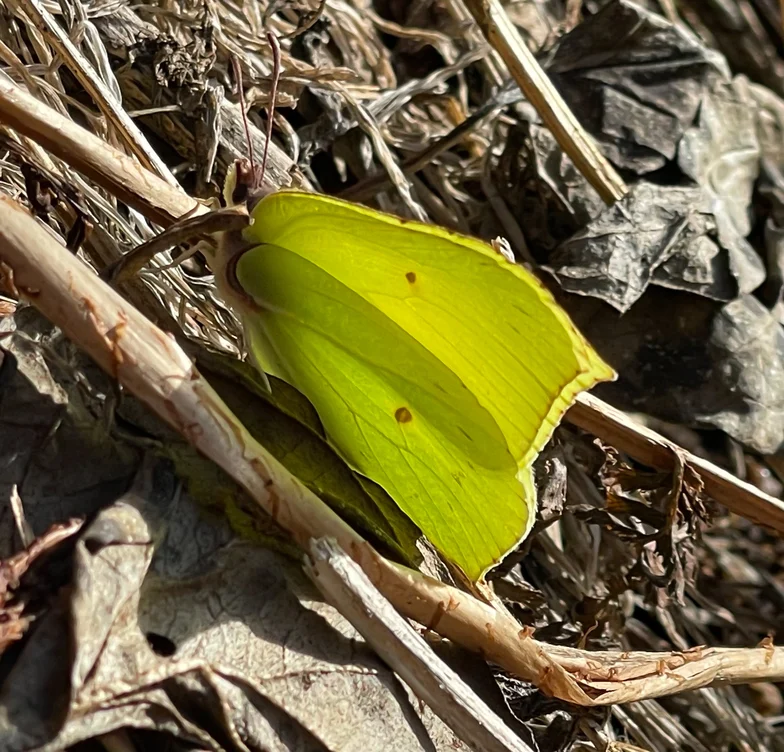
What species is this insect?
Gonepteryx rhamni
